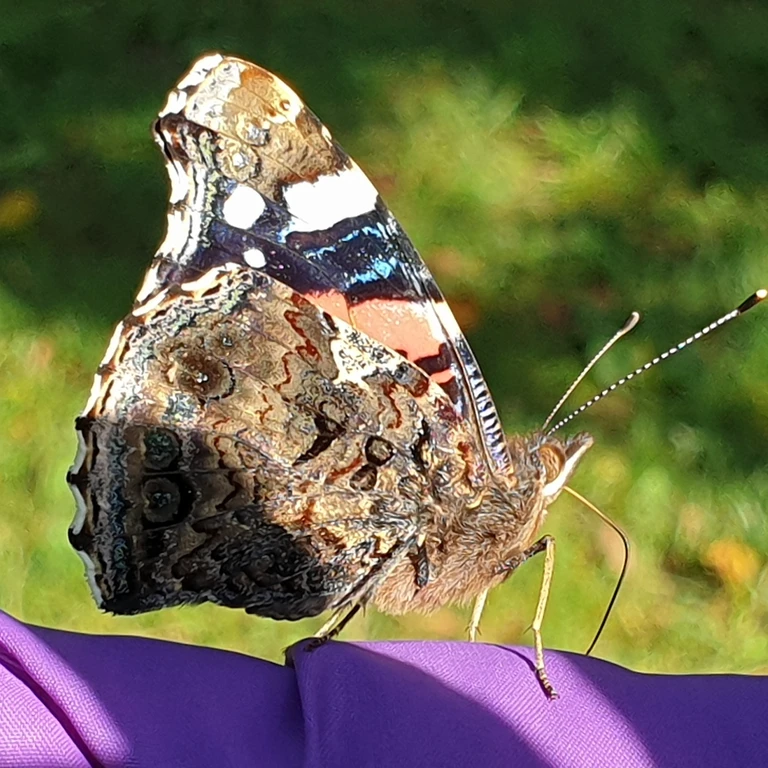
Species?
Vanessa atalanta
